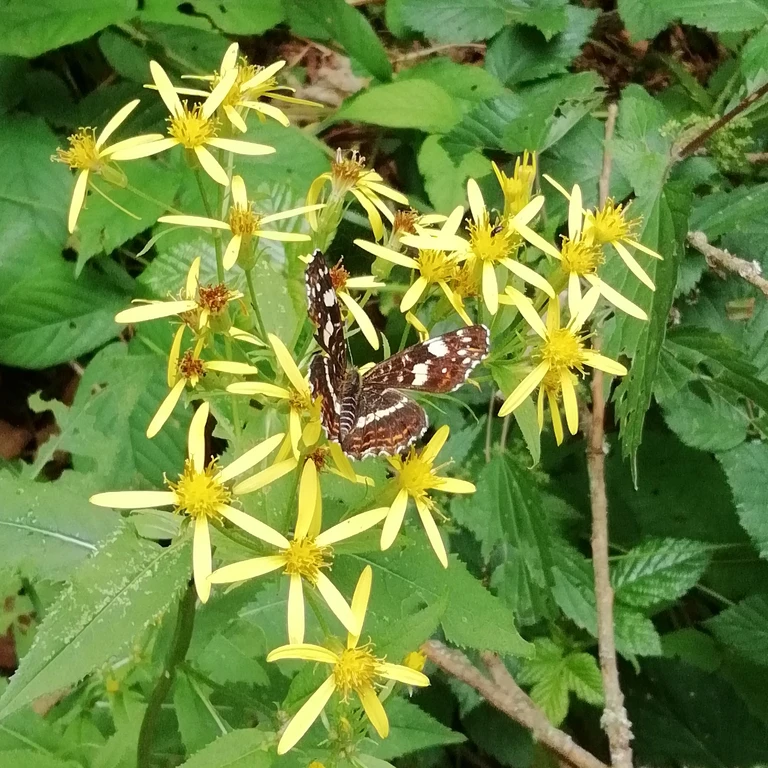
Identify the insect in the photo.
Araschnia levana
